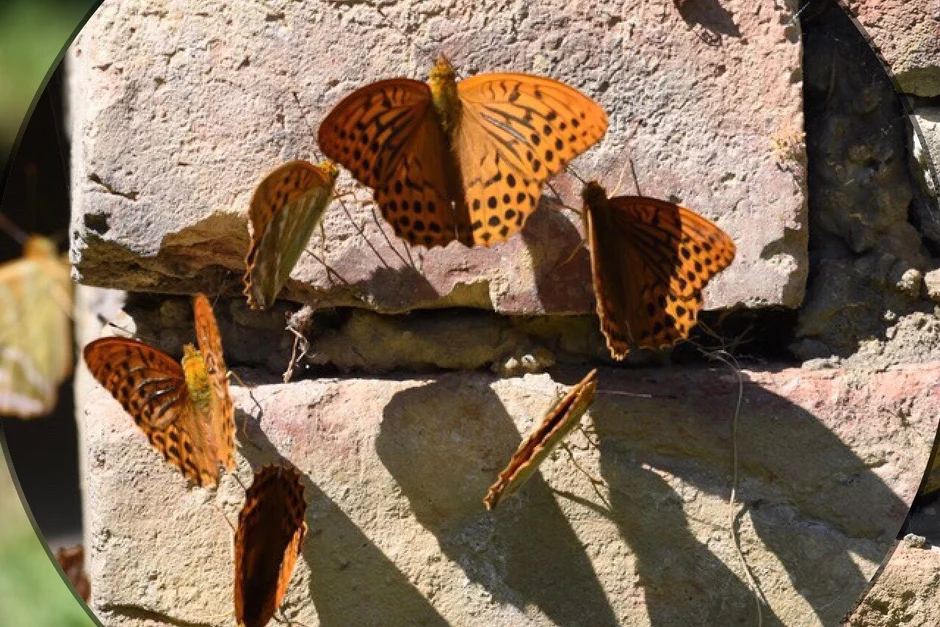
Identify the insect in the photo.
Argynnis paphia
